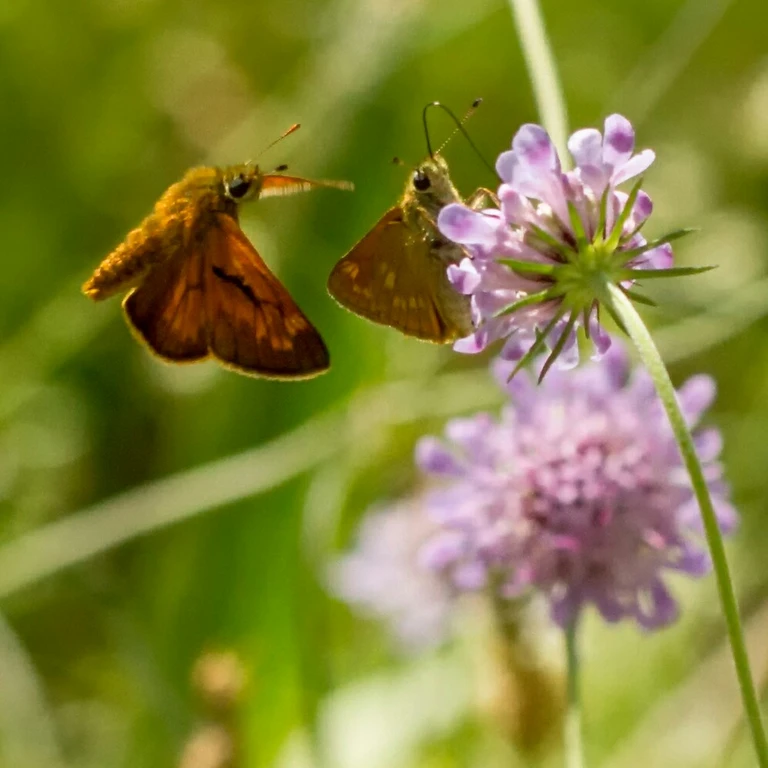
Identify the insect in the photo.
Ochlodes sylvanus (also Ochlodes venata)
